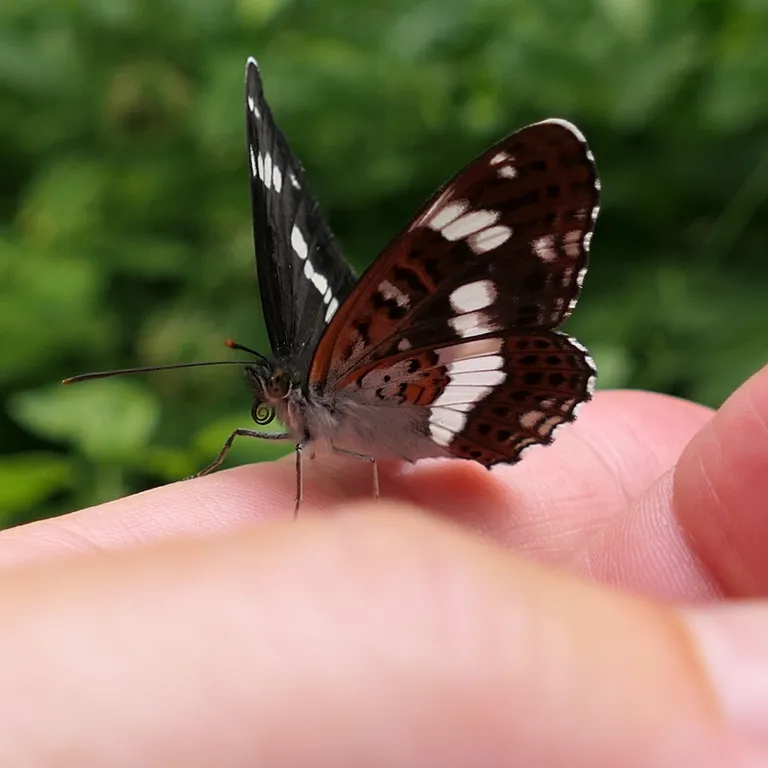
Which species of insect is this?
Limenitis camilla (also Ladoga camilla)
